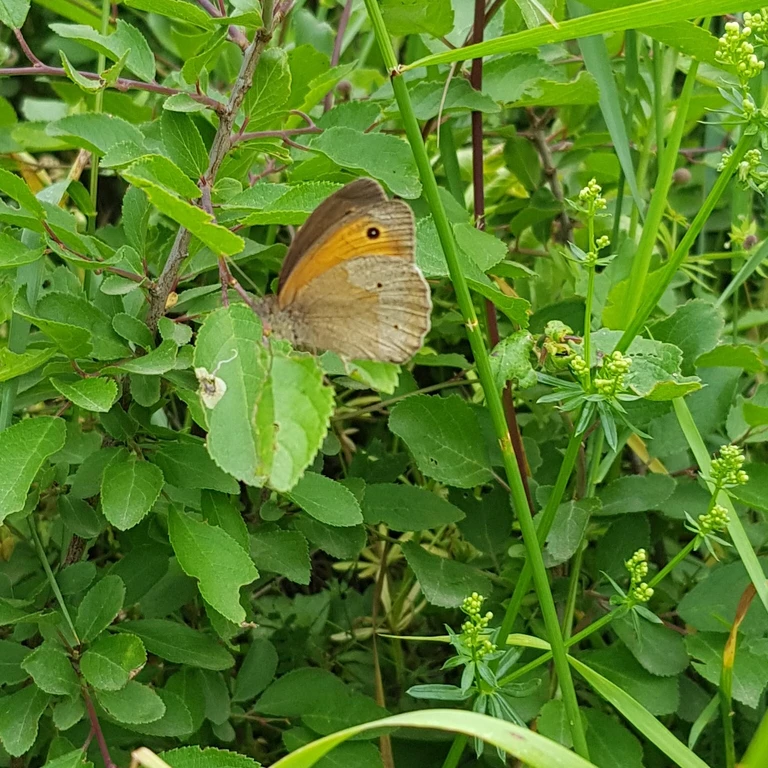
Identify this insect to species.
Maniola jurtina
